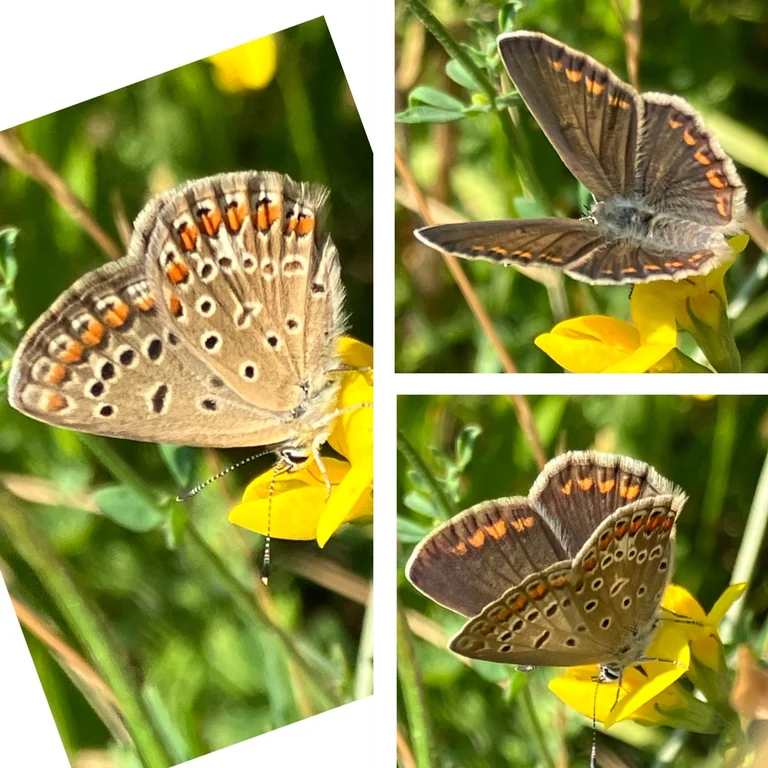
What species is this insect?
Polyommatus icarus
